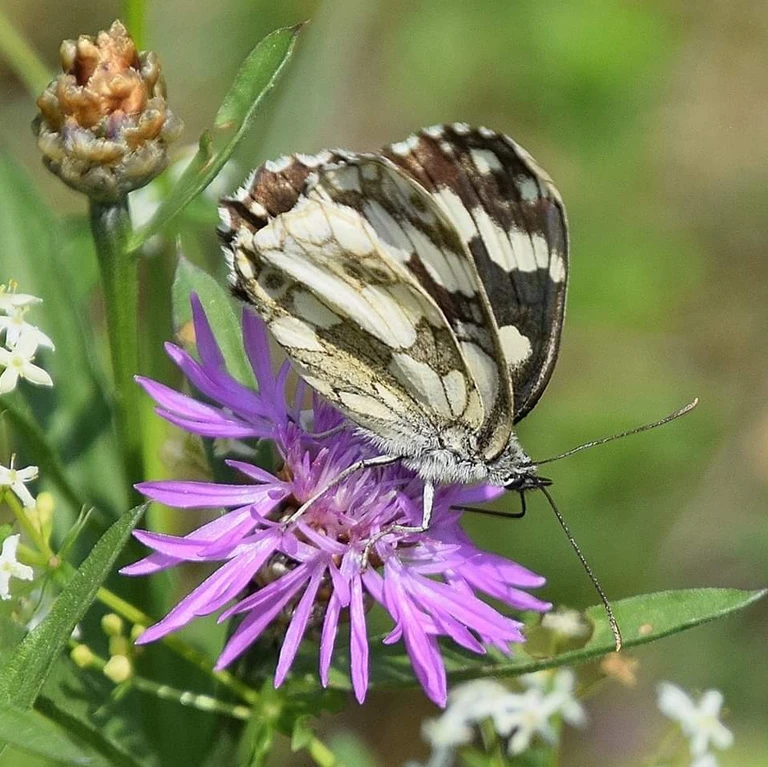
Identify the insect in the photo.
Melanargia galathea
